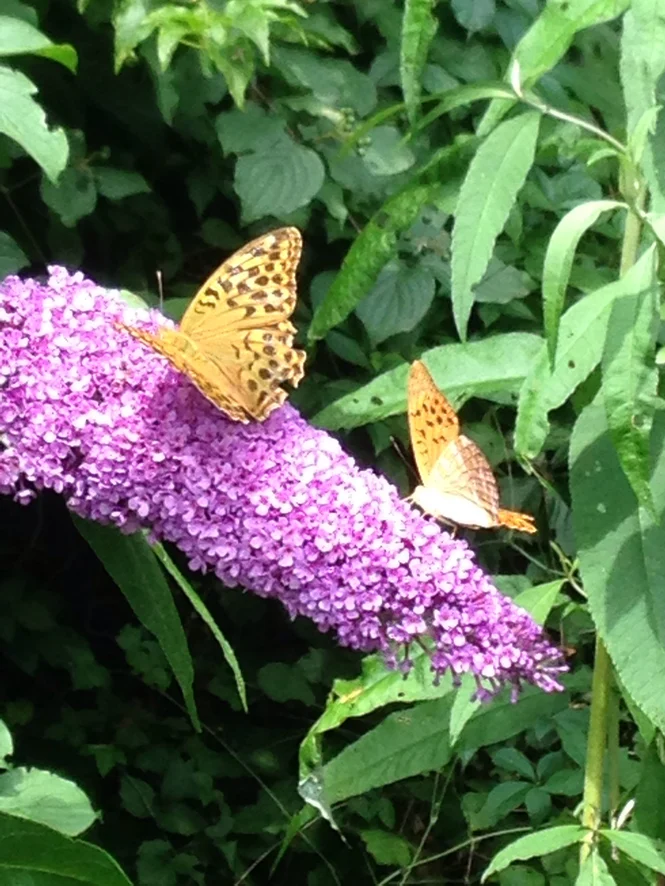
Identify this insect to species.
Argynnis paphia
